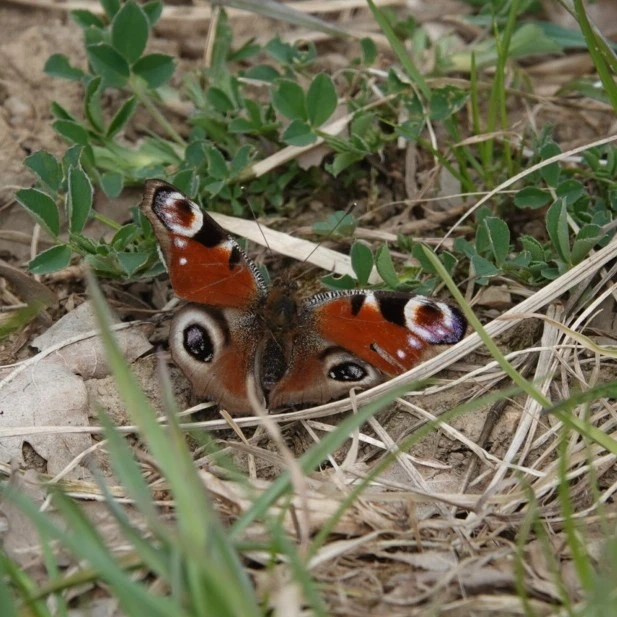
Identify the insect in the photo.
Aglais io
